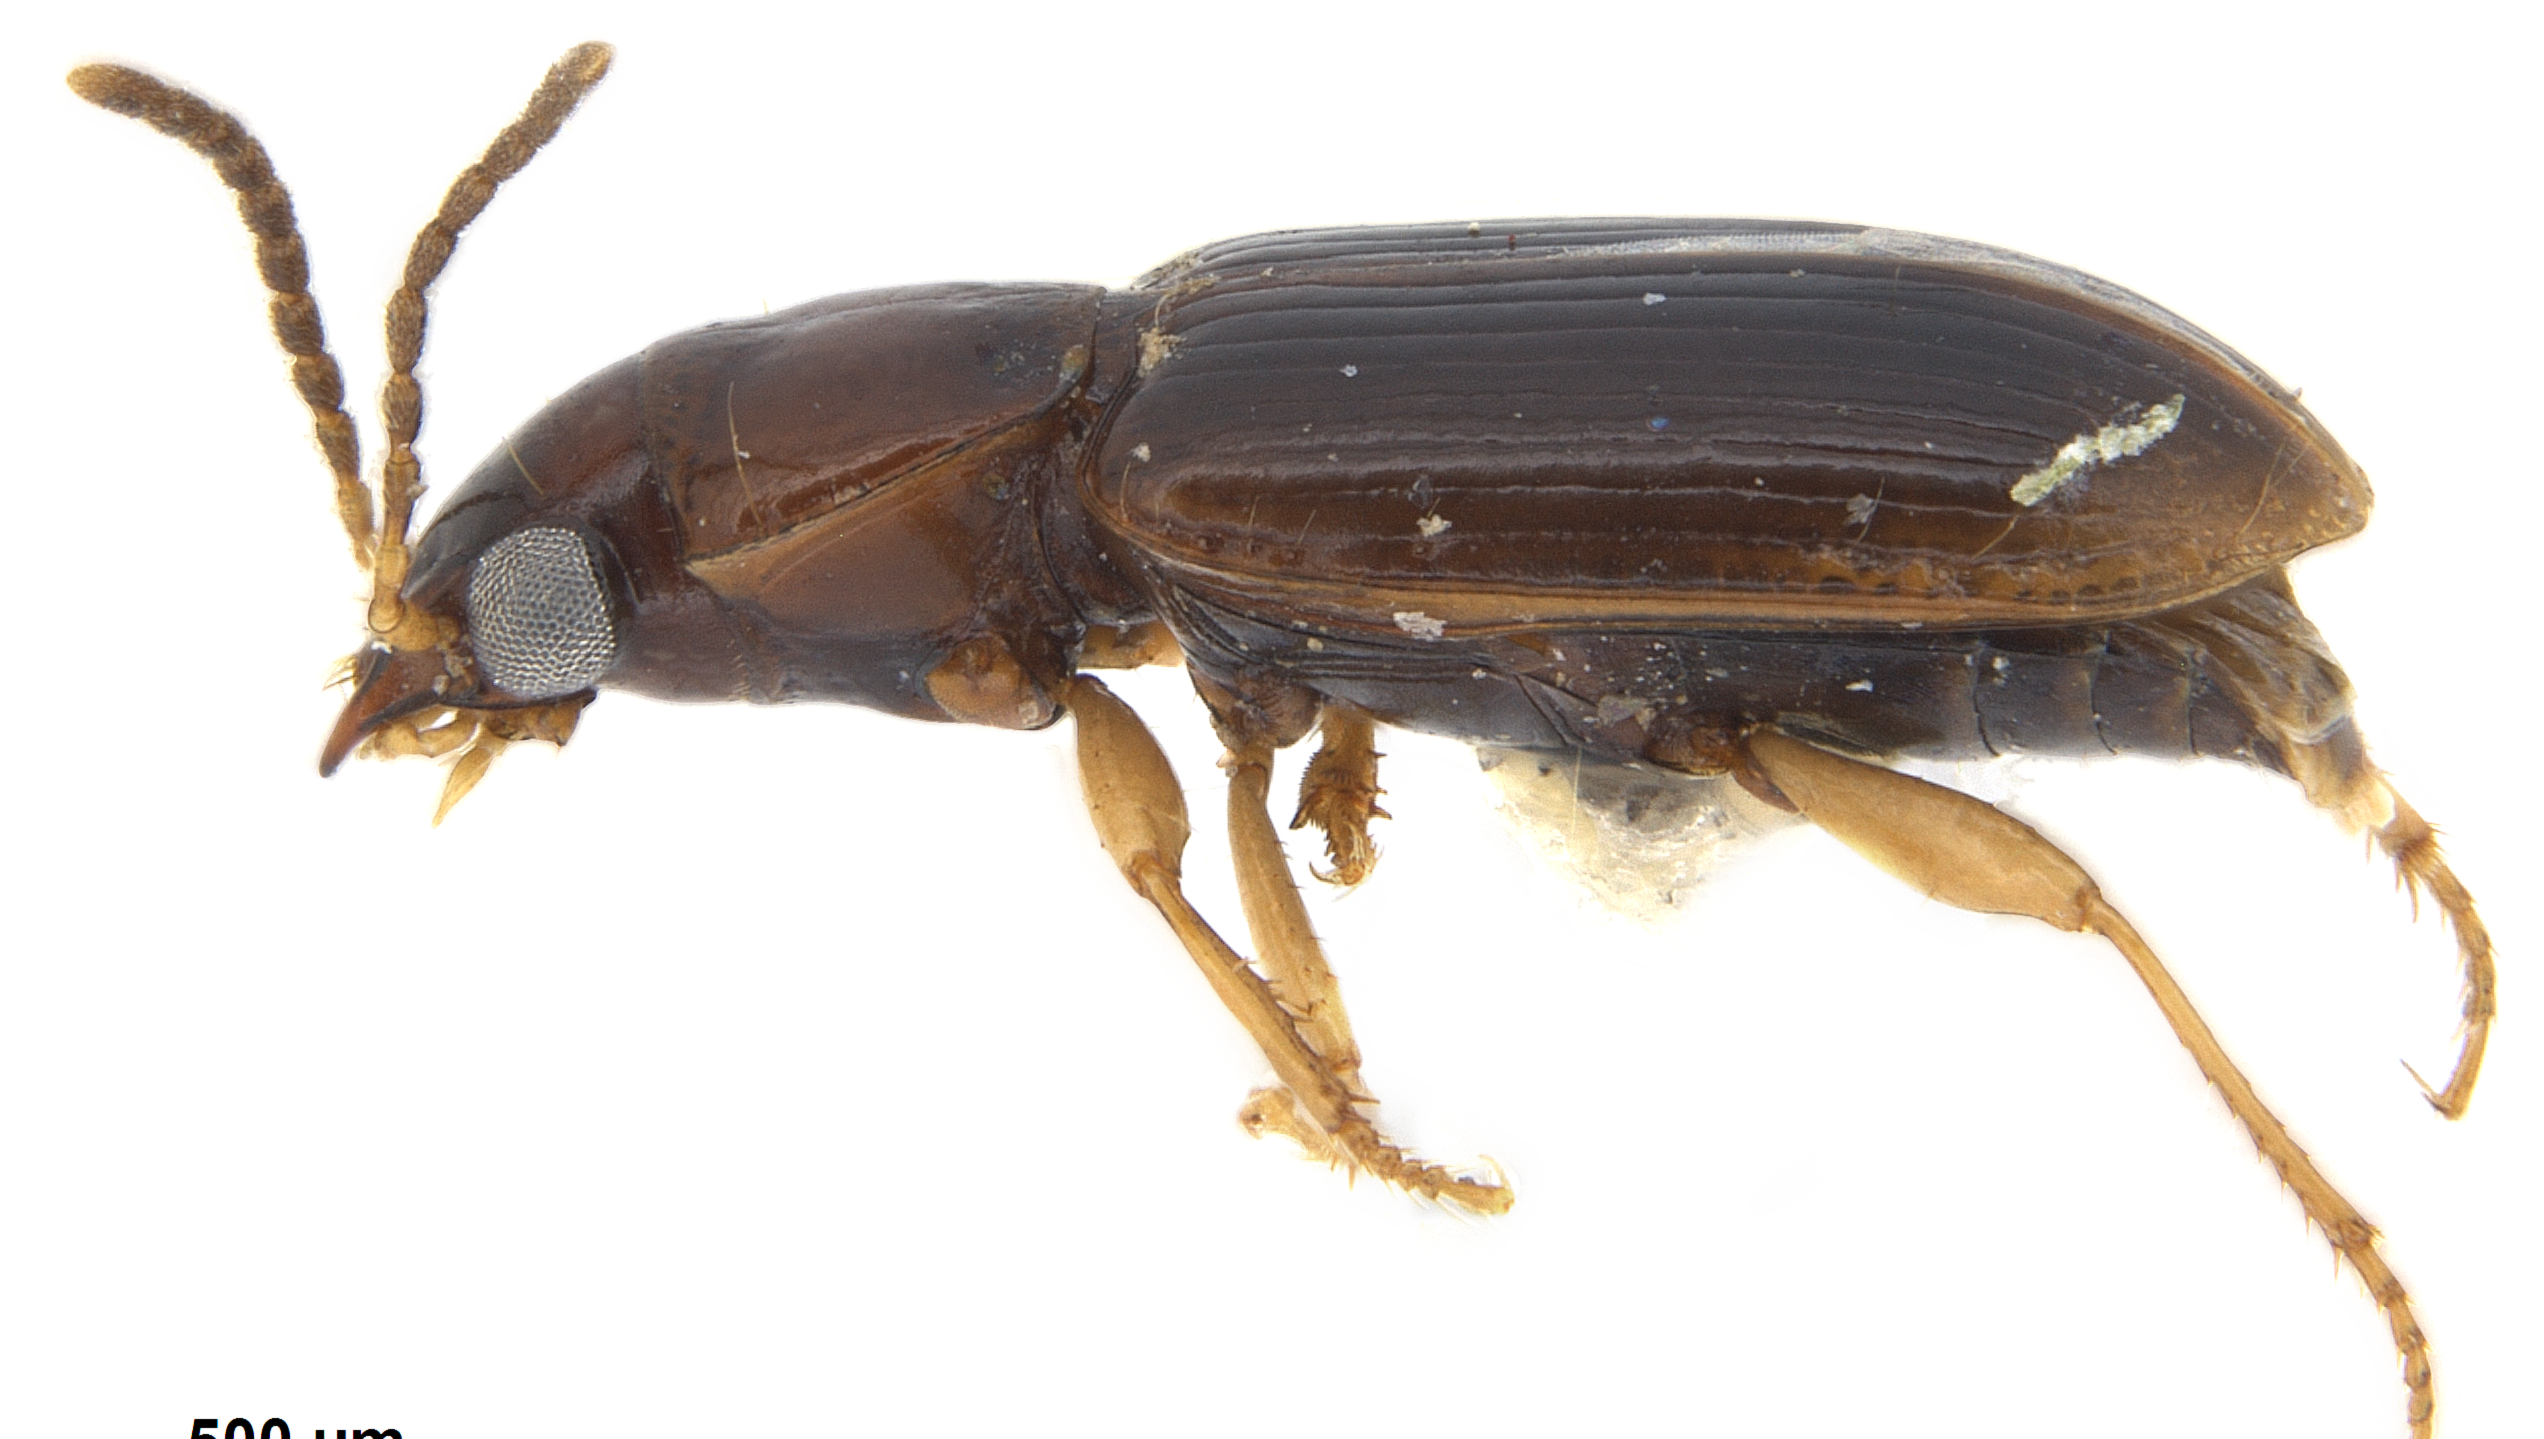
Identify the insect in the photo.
Bradycellus tantillus
